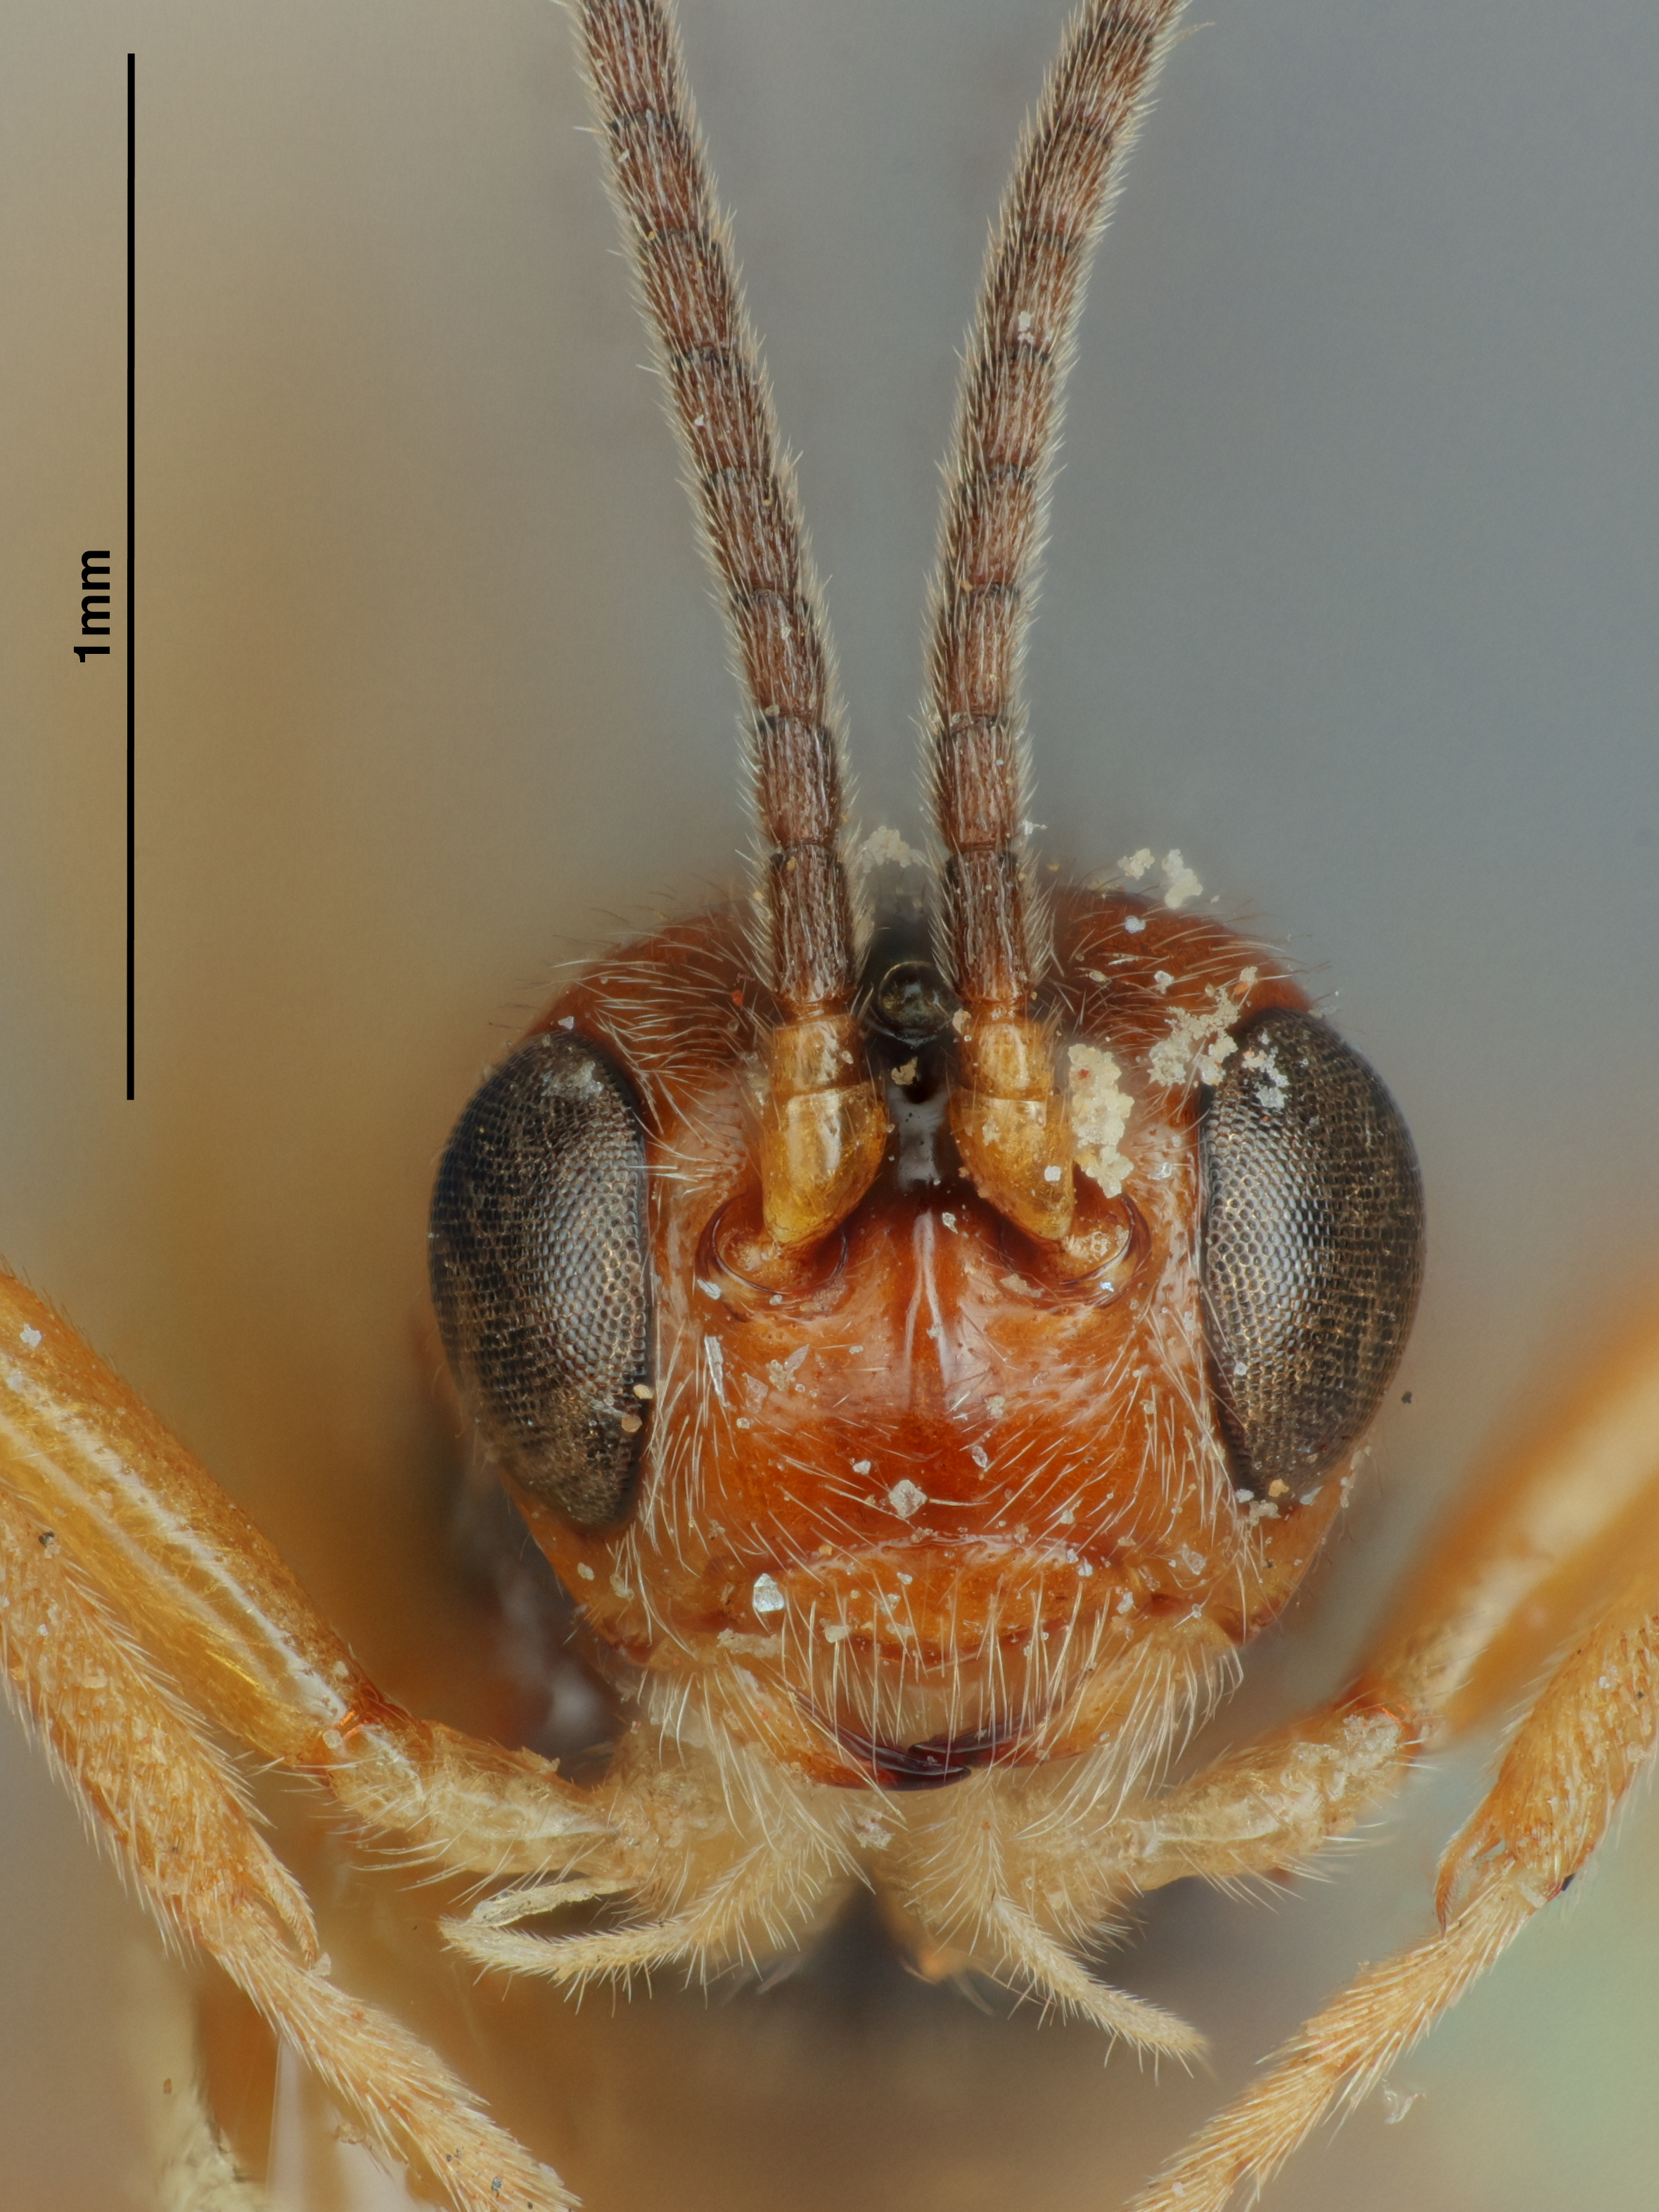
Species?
Opius bianchii
